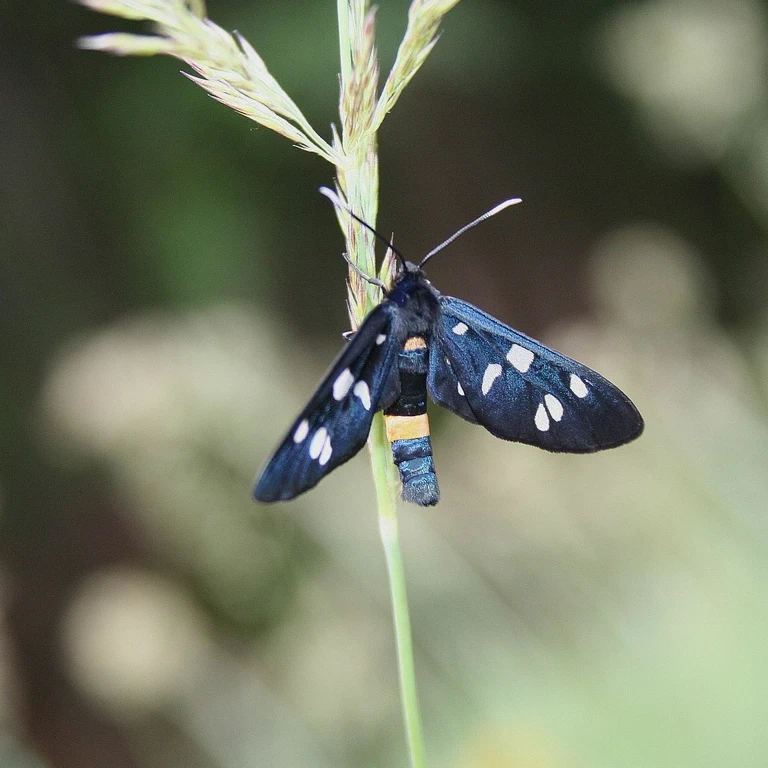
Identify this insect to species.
Amata phegea
